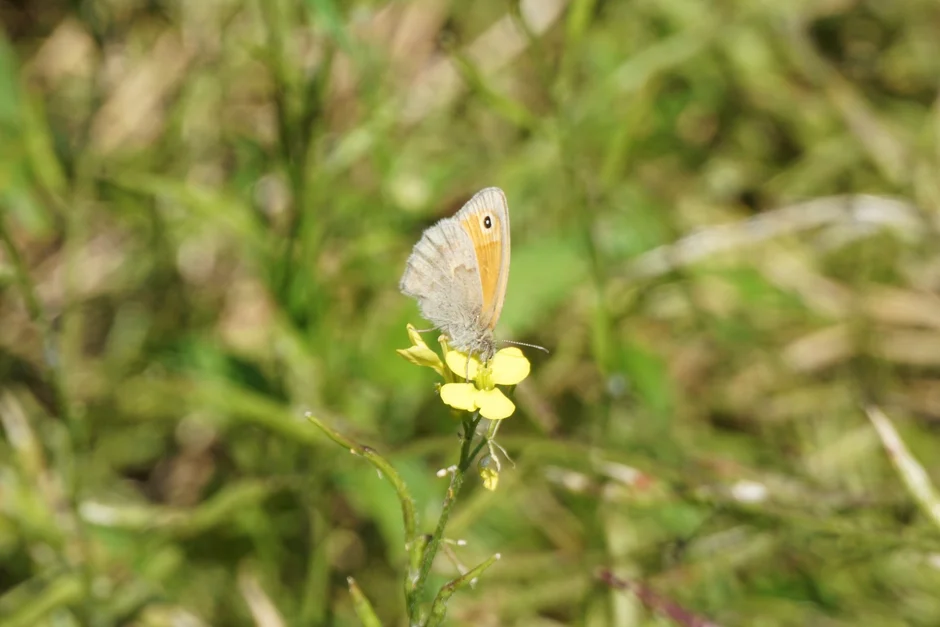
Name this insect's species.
Coenonympha pamphilus
